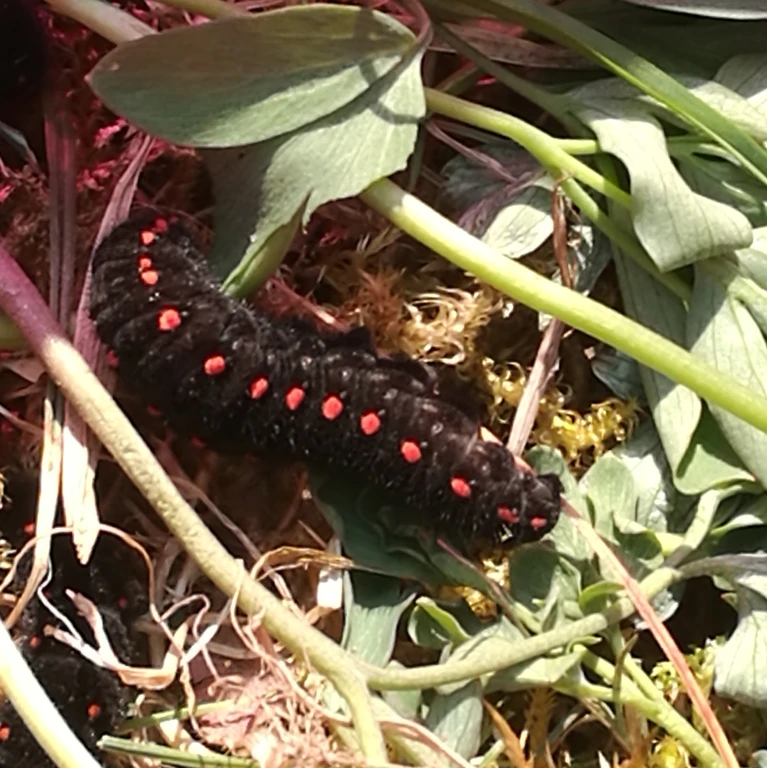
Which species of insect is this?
Parnassius mnemosyne
